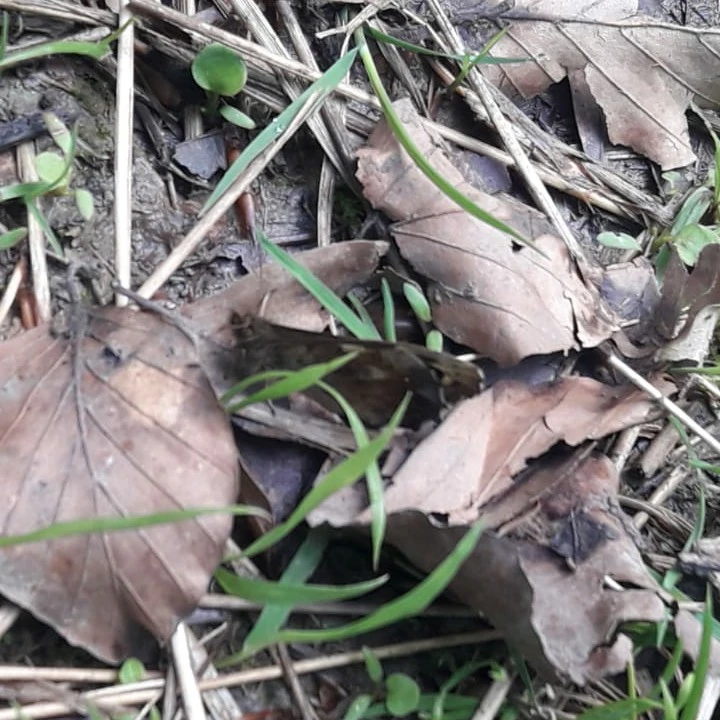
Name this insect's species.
Pararge aegeria
